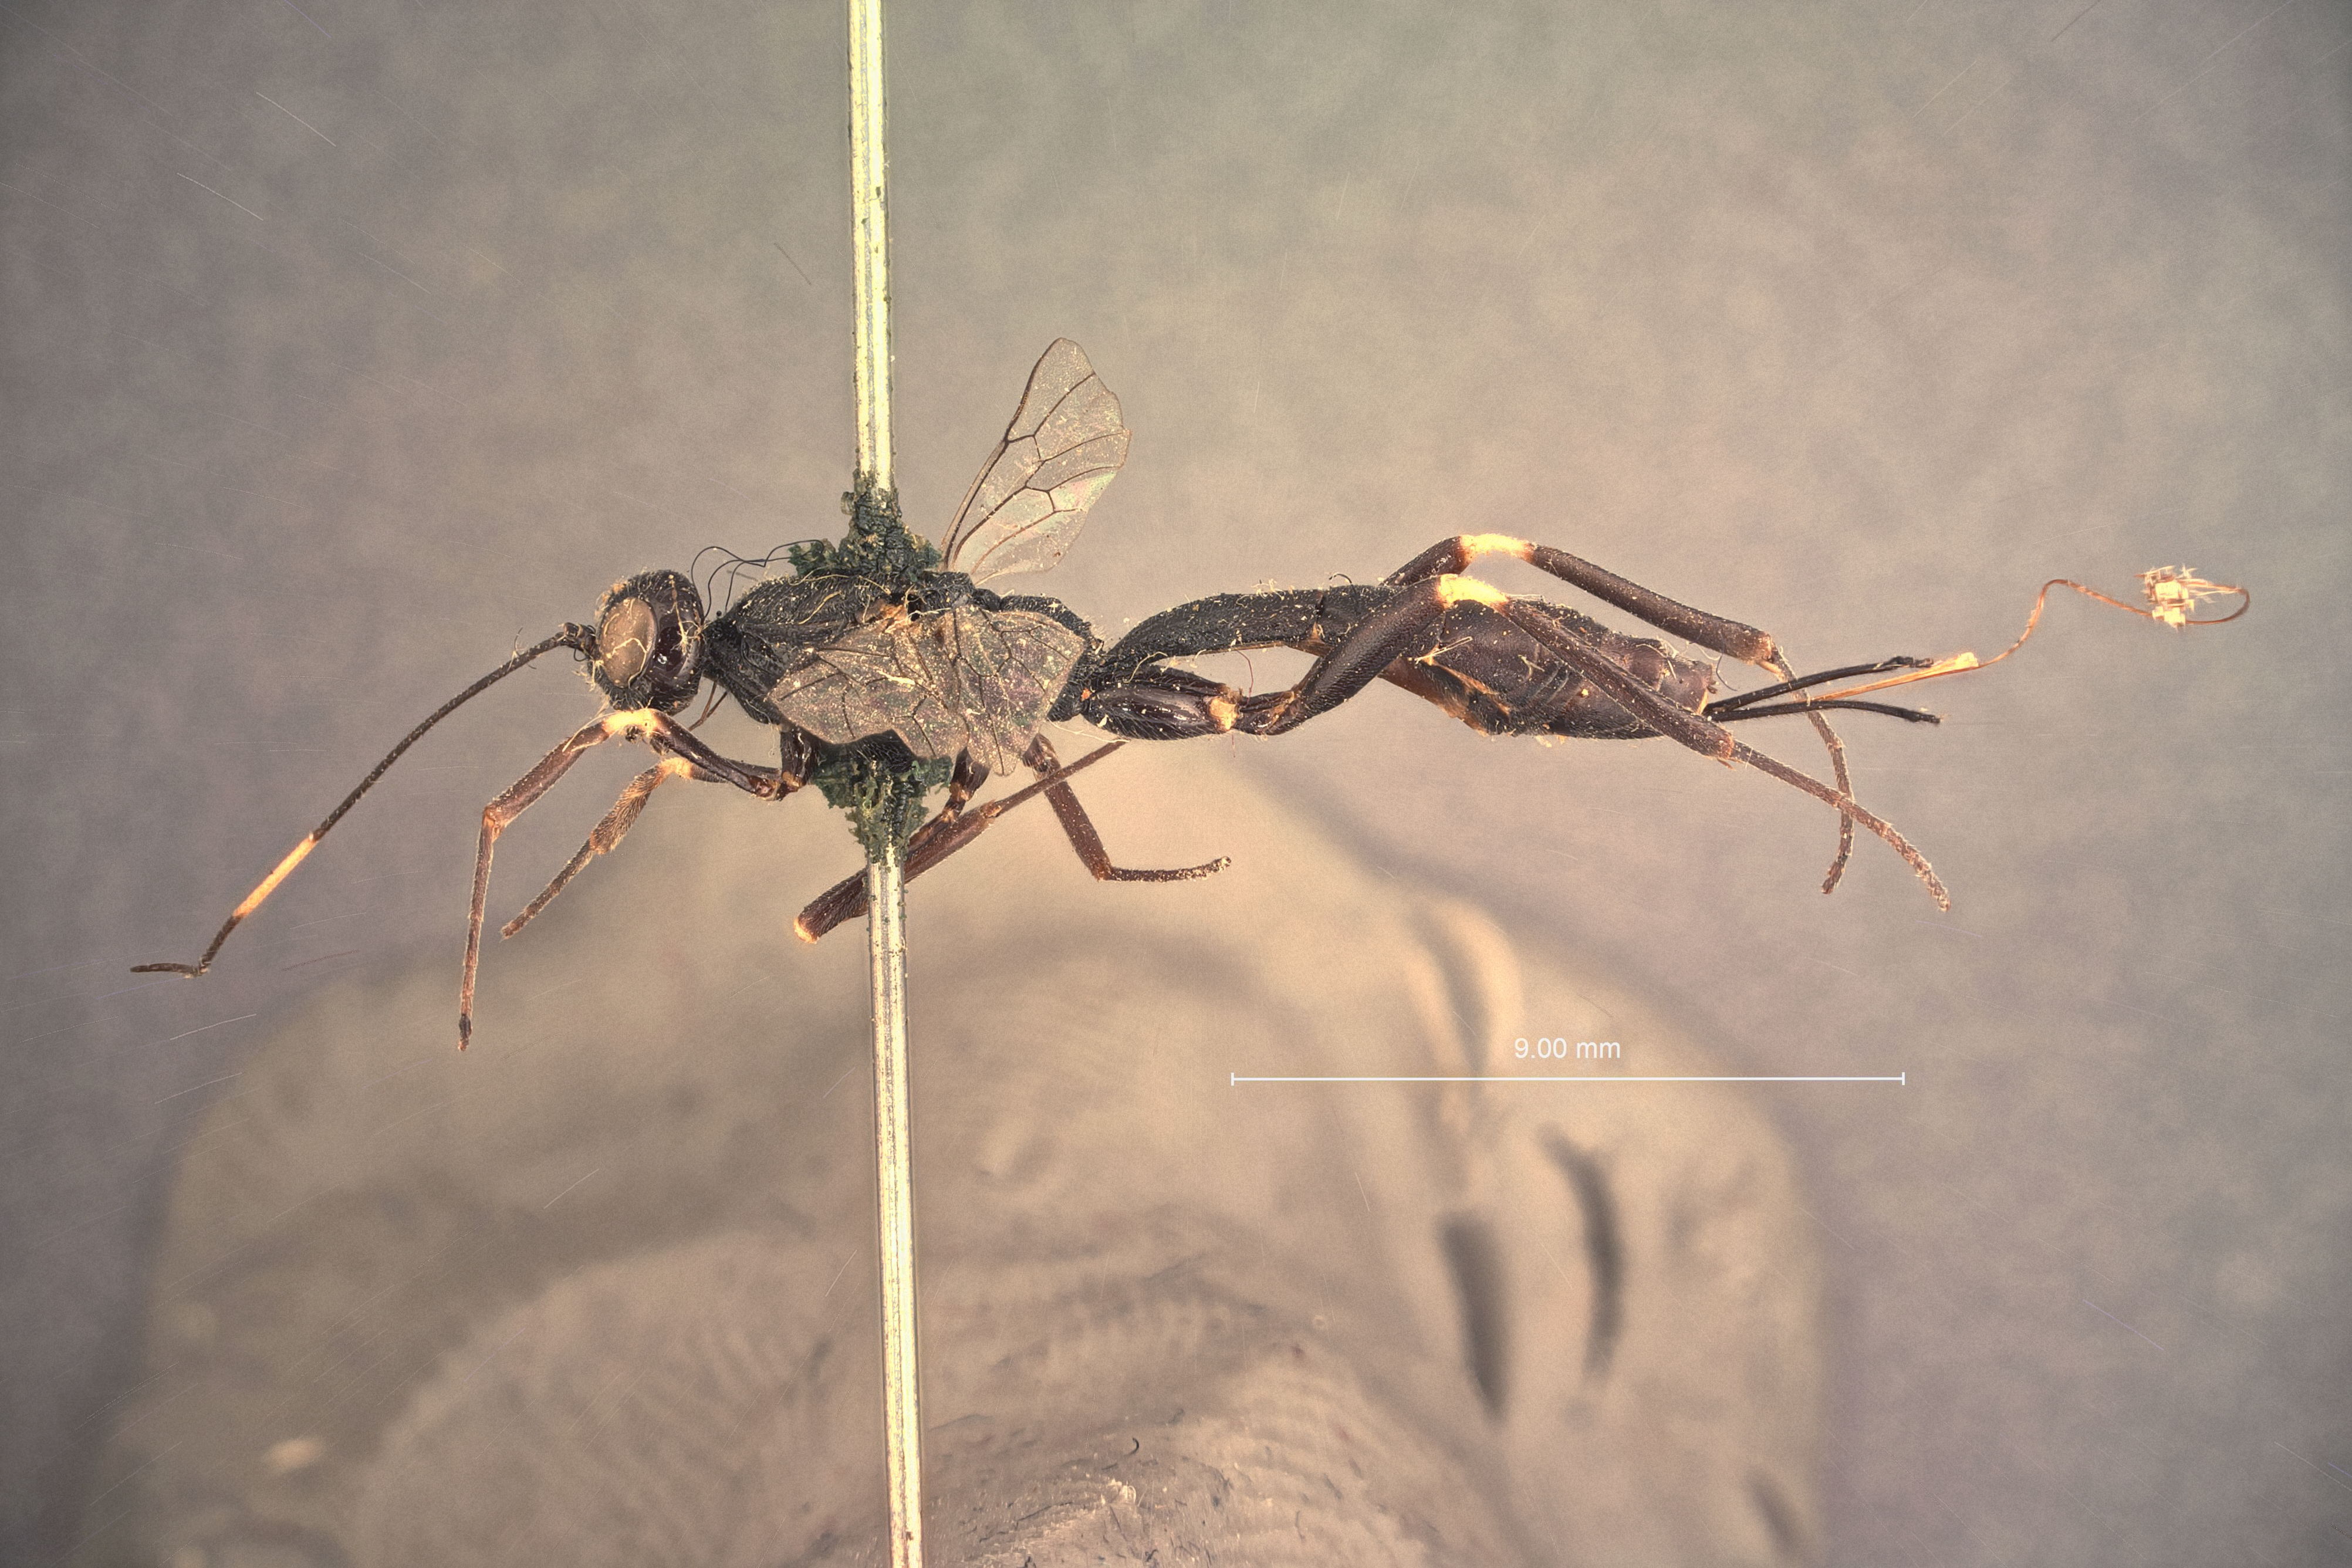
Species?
Xylonomus rileyi
